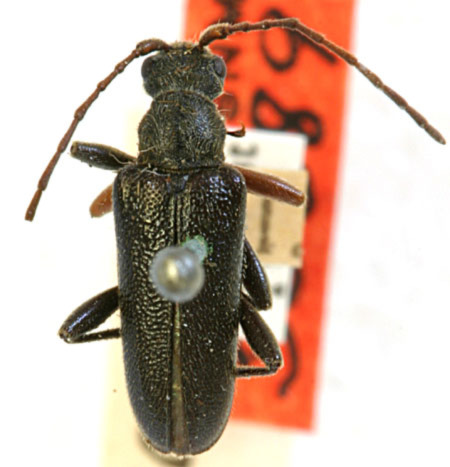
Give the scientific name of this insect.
Leptacmaeops variipes (also Cortodera militaris)
